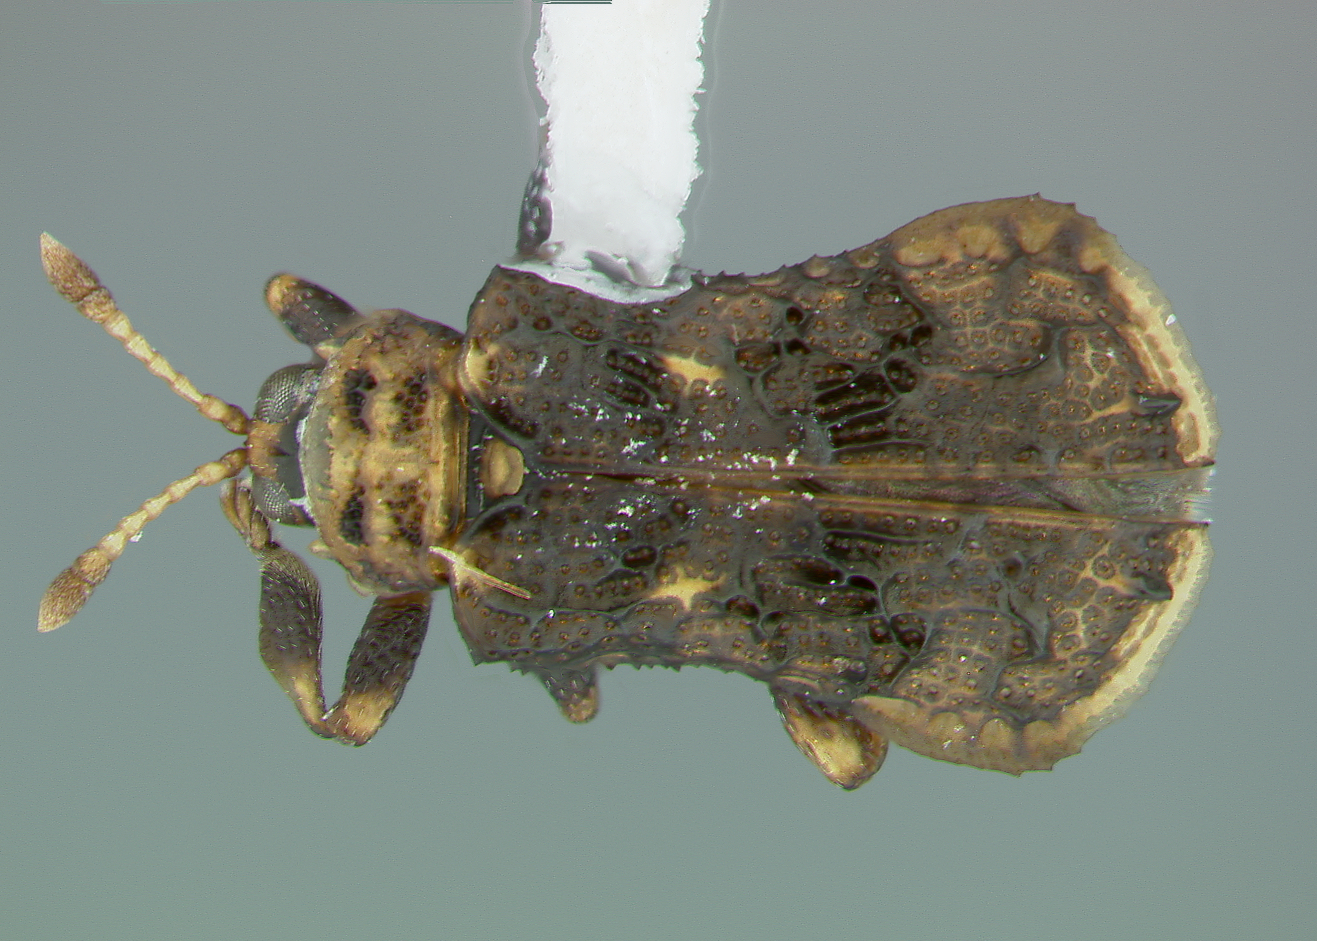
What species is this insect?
Octotoma intermedia
